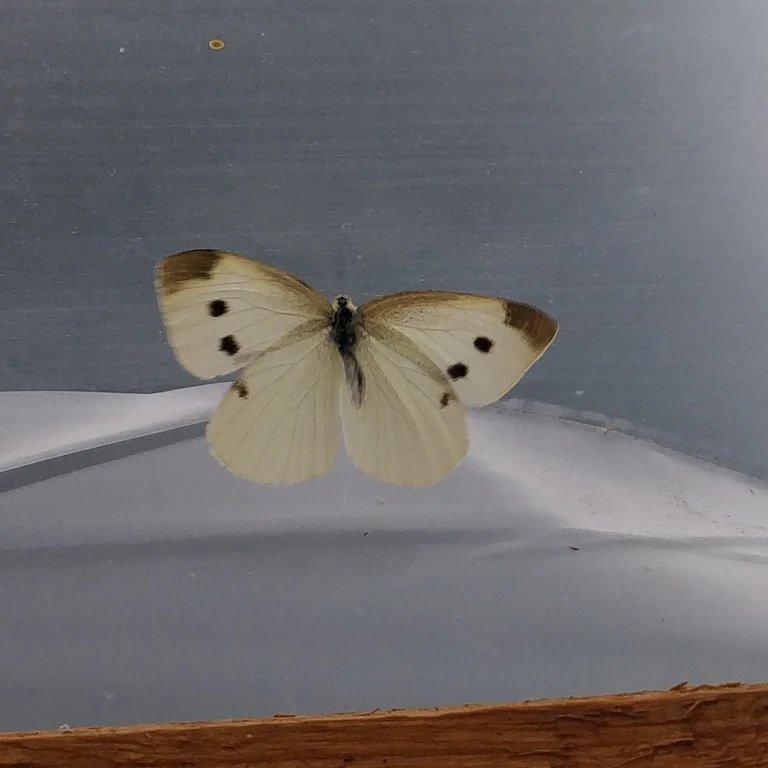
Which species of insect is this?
Pieris rapae
